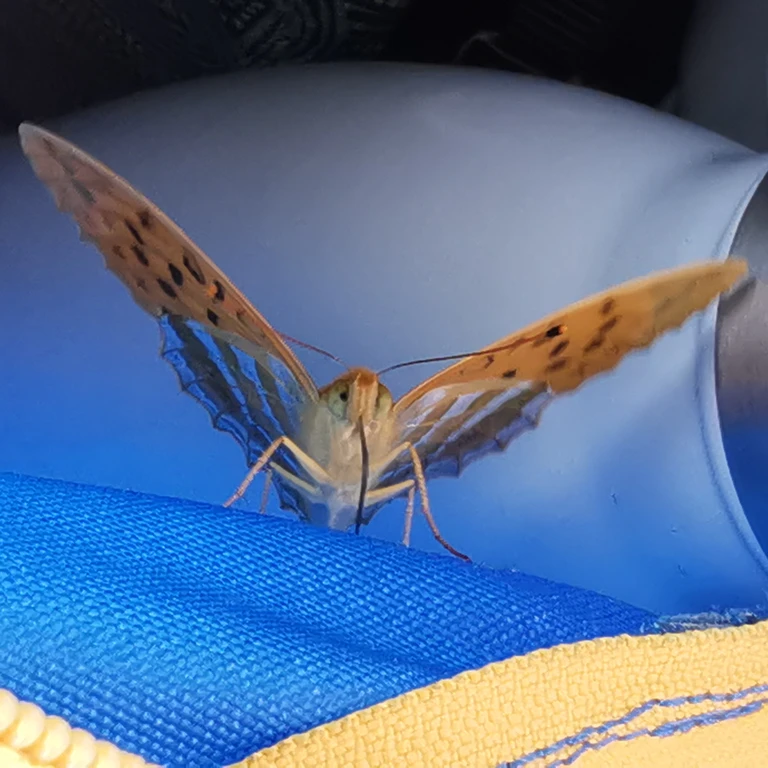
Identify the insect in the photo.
Argynnis paphia
